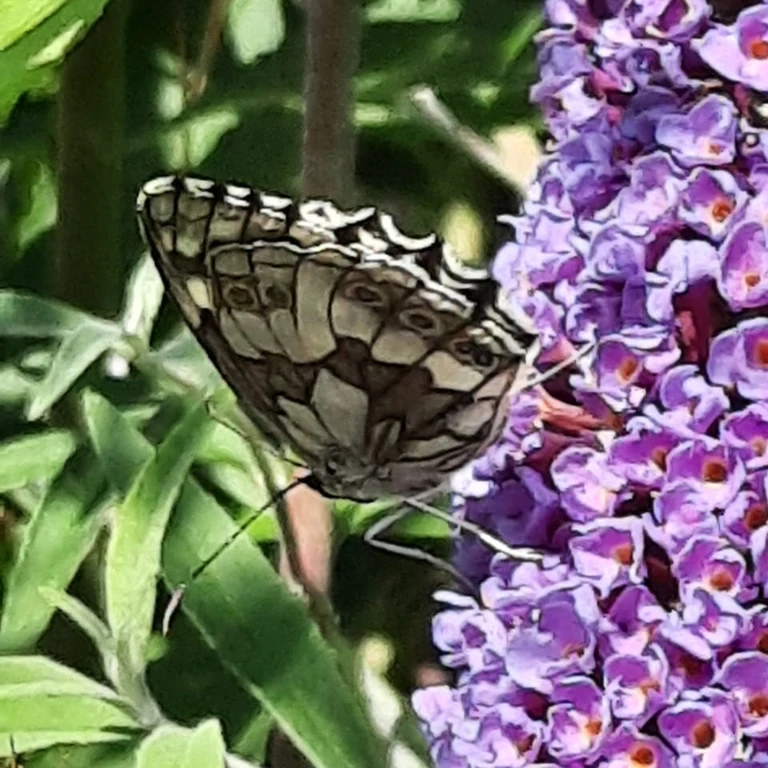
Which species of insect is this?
Melanargia galathea
